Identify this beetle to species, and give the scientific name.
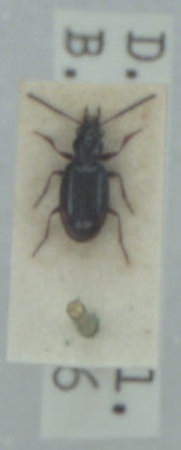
Bembidion doris
